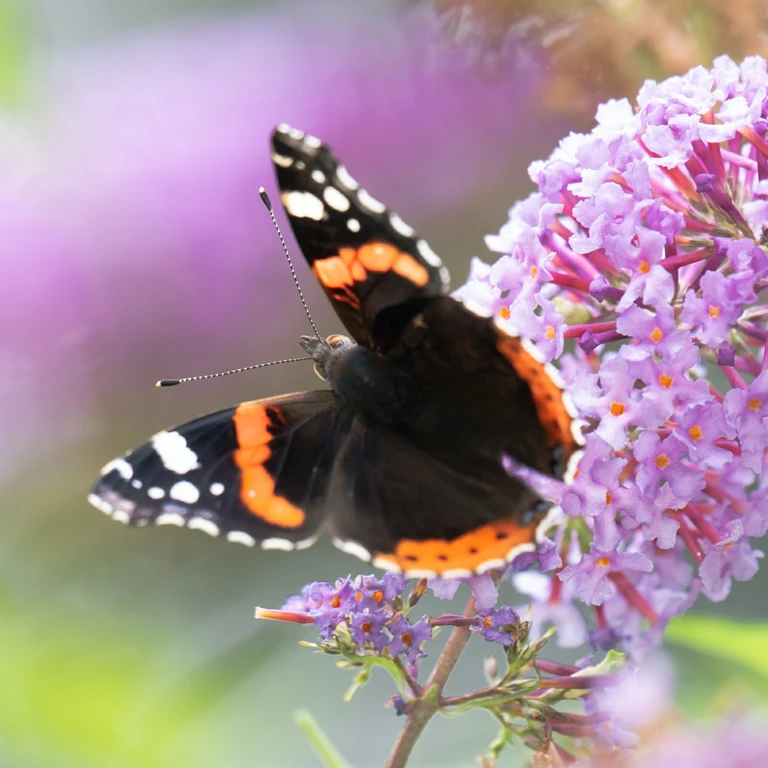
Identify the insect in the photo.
Vanessa atalanta
